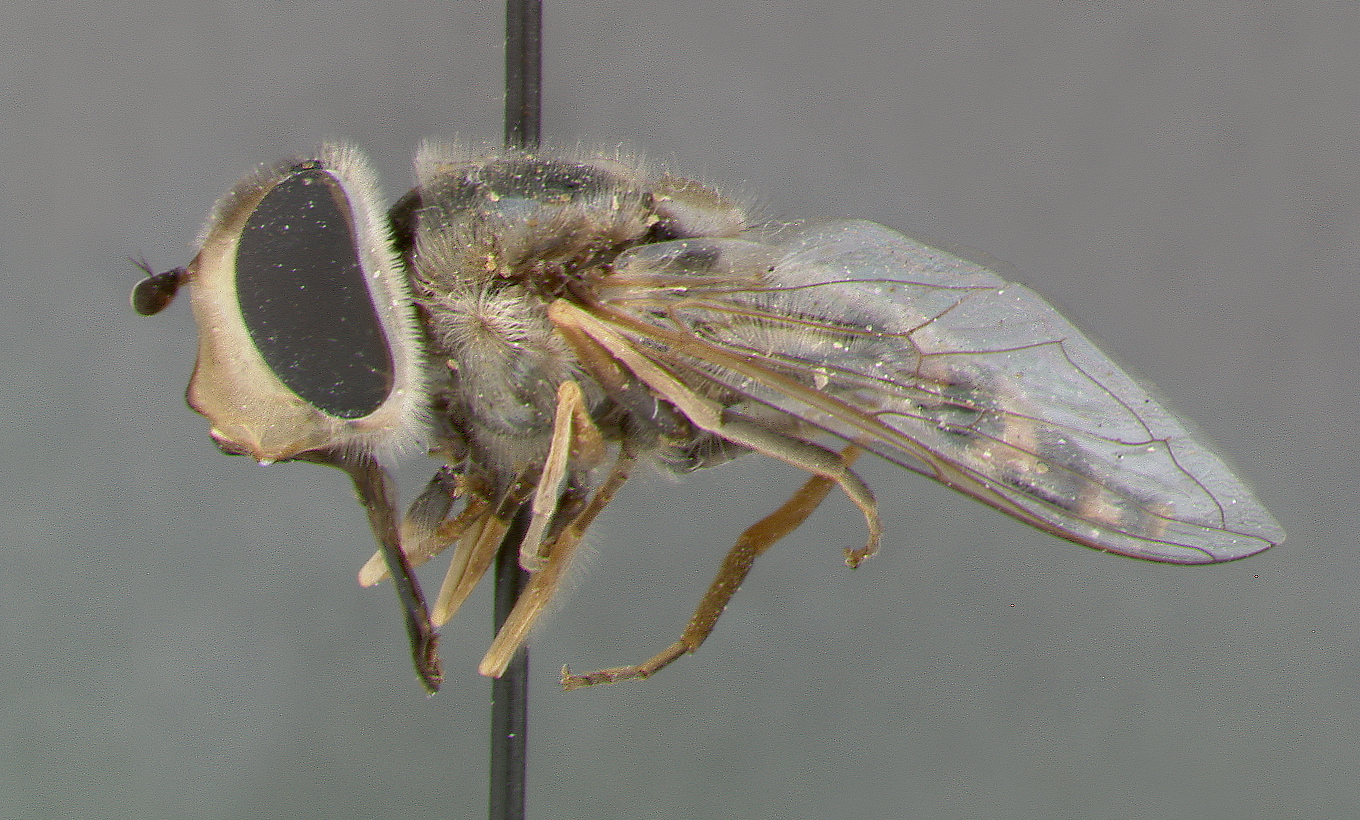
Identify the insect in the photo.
Scaeva penai
